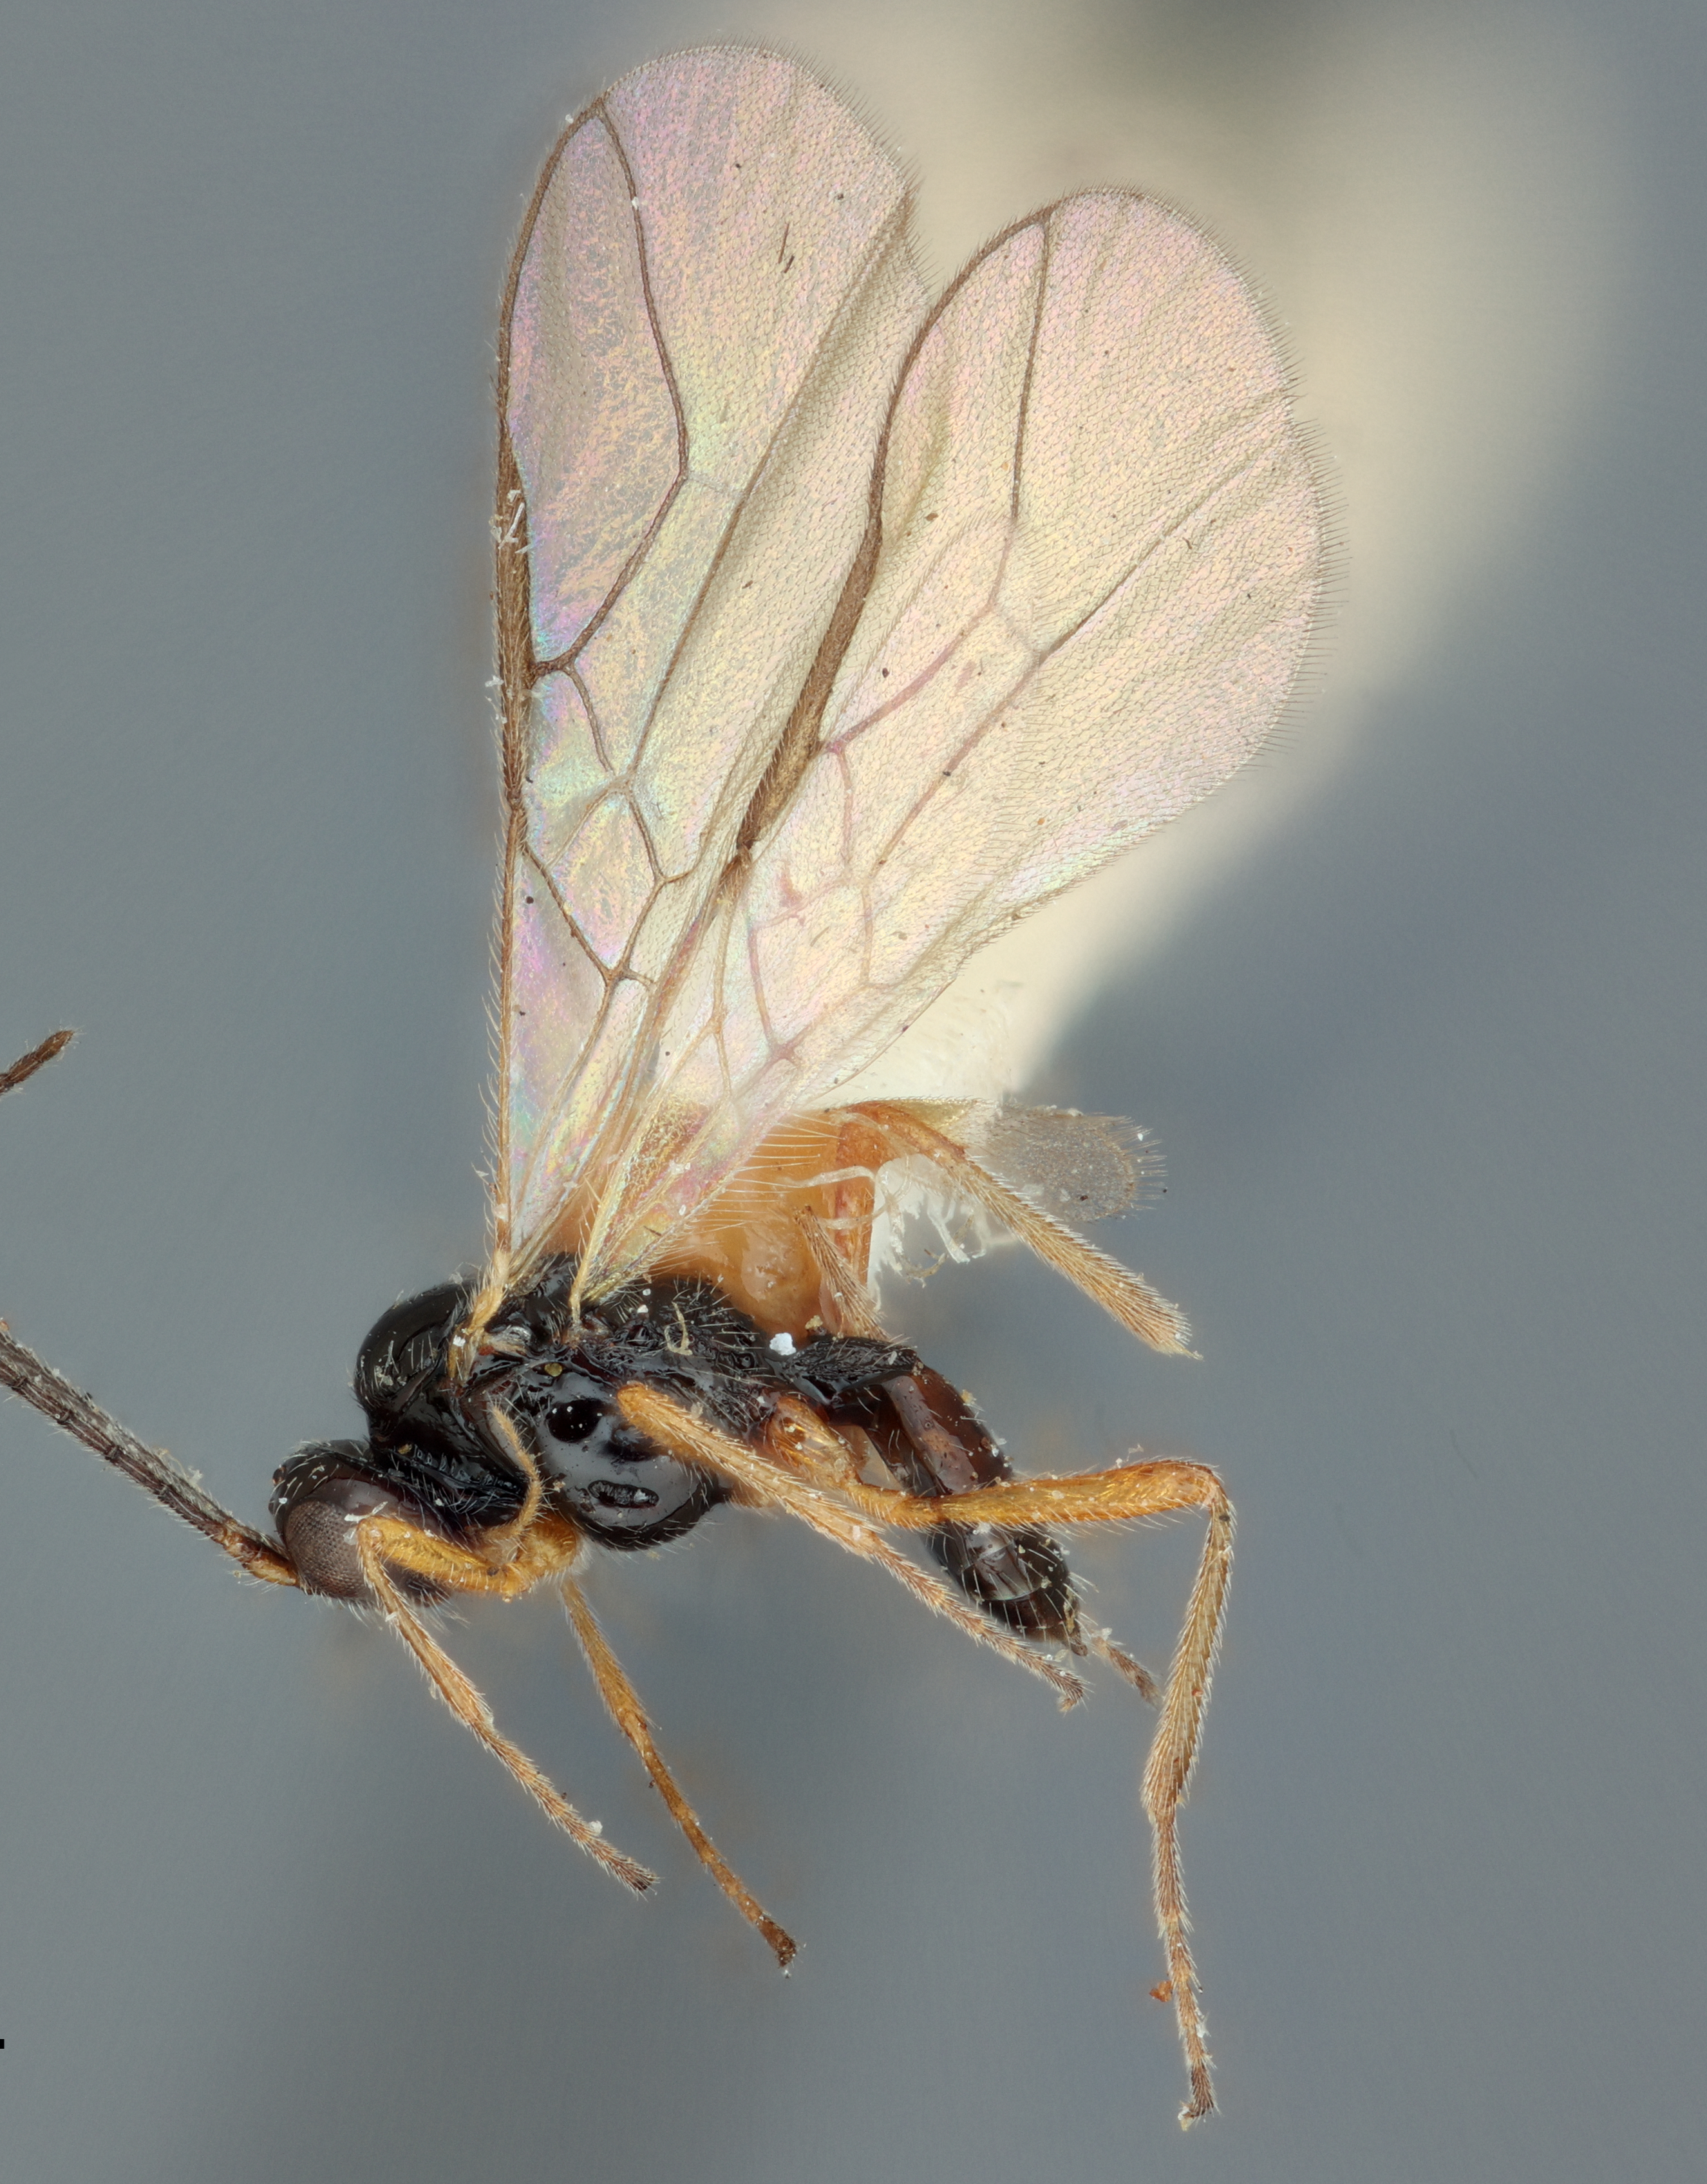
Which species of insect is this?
Opius hardmanni
